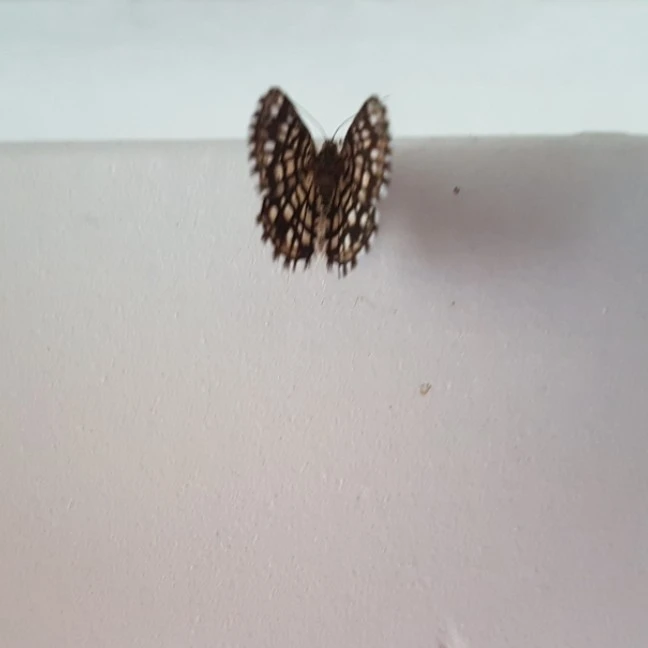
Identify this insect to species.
Chiasmia clathrata
